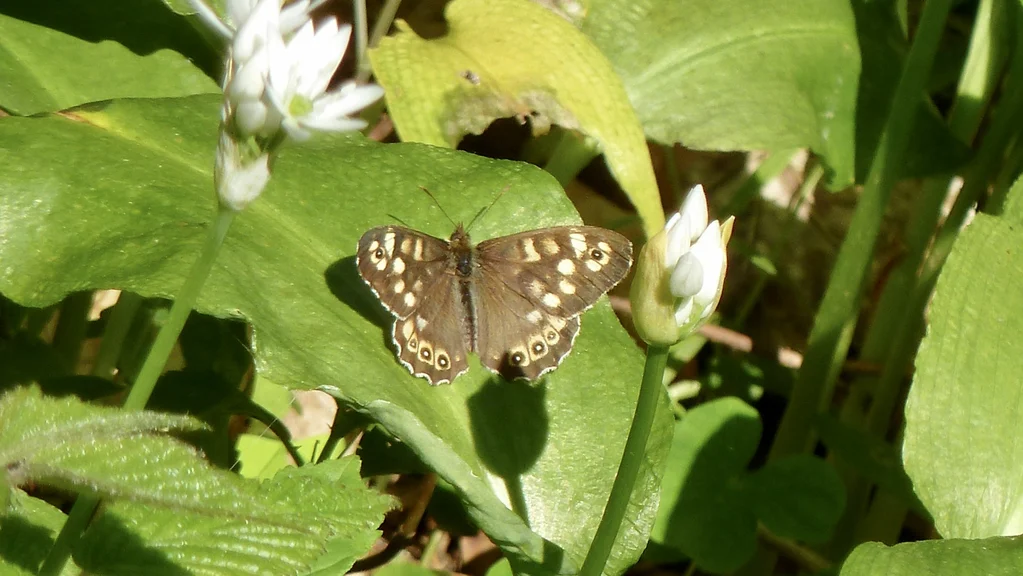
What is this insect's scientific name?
Pararge aegeria
